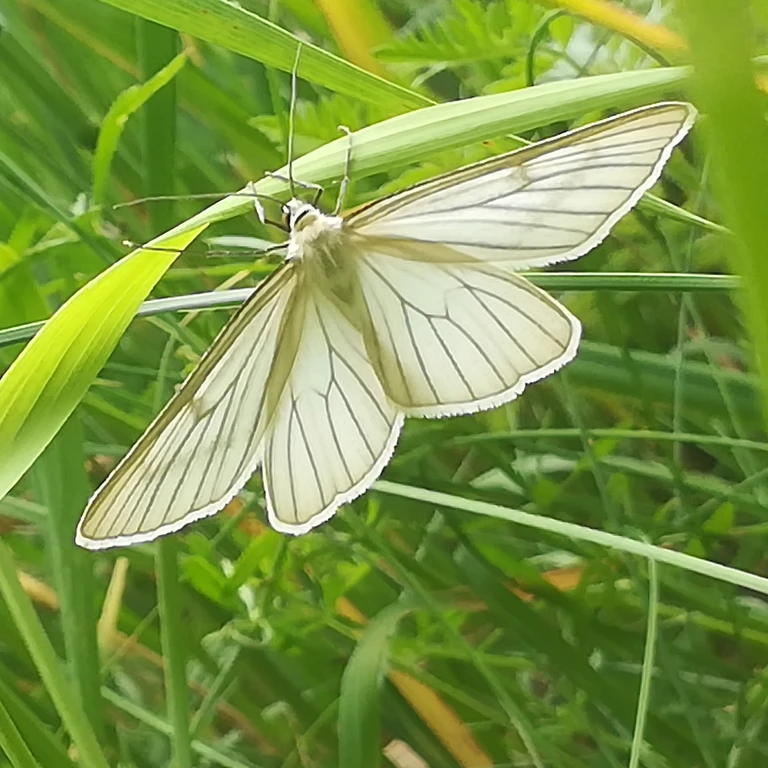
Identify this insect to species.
Siona lineata
